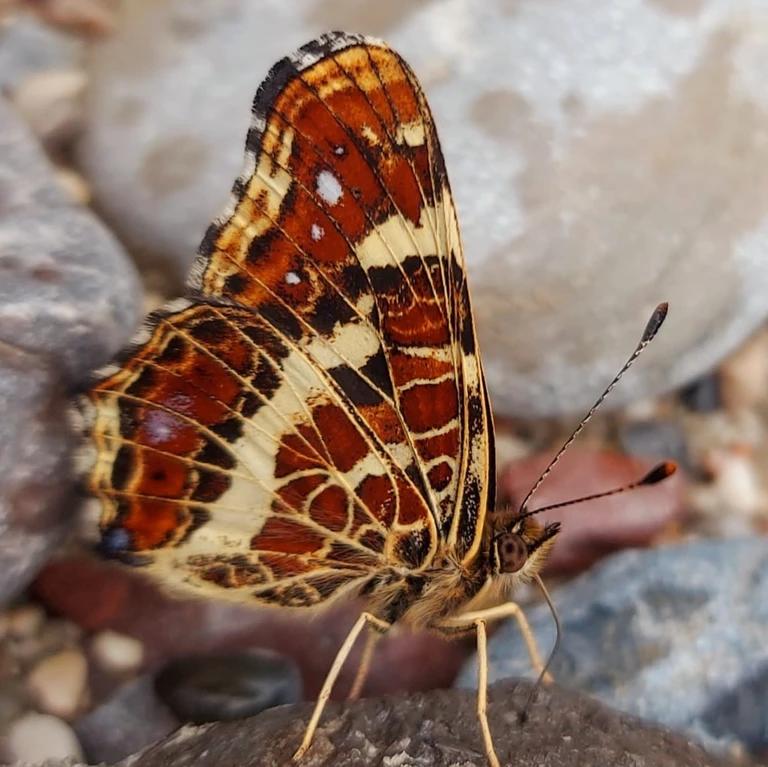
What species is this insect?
Araschnia levana
